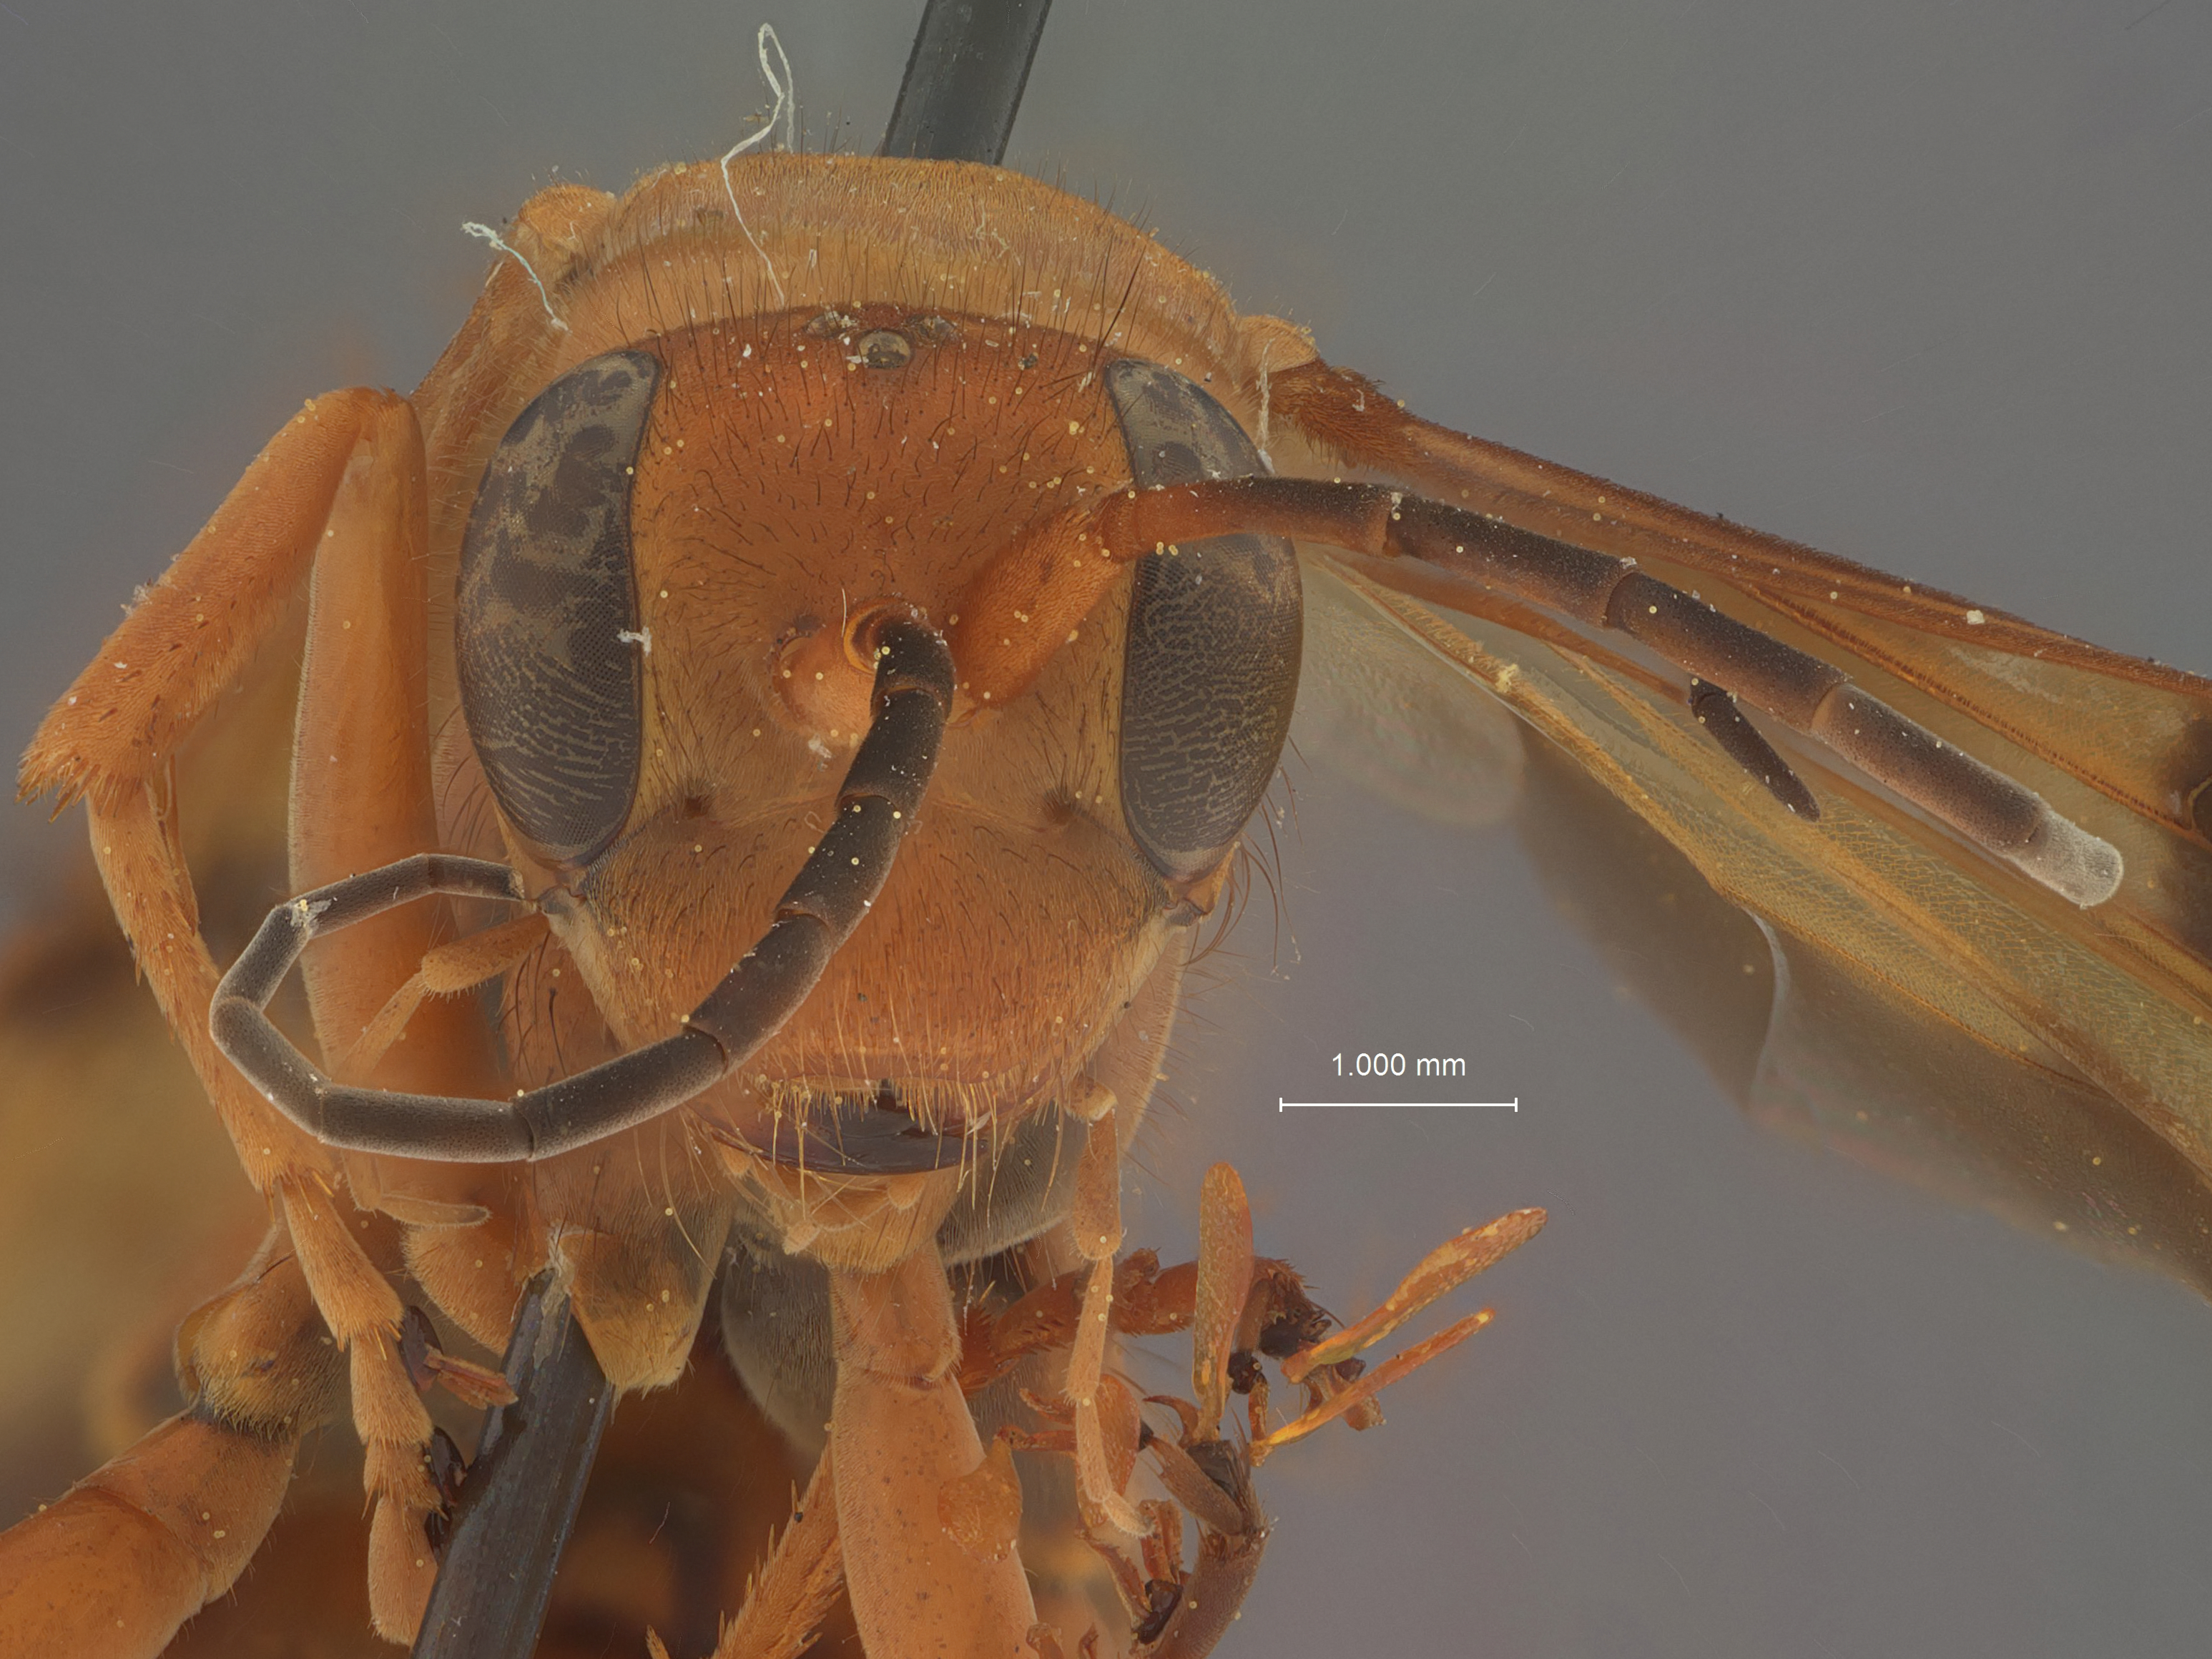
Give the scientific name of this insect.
Priocnessus hurdi
